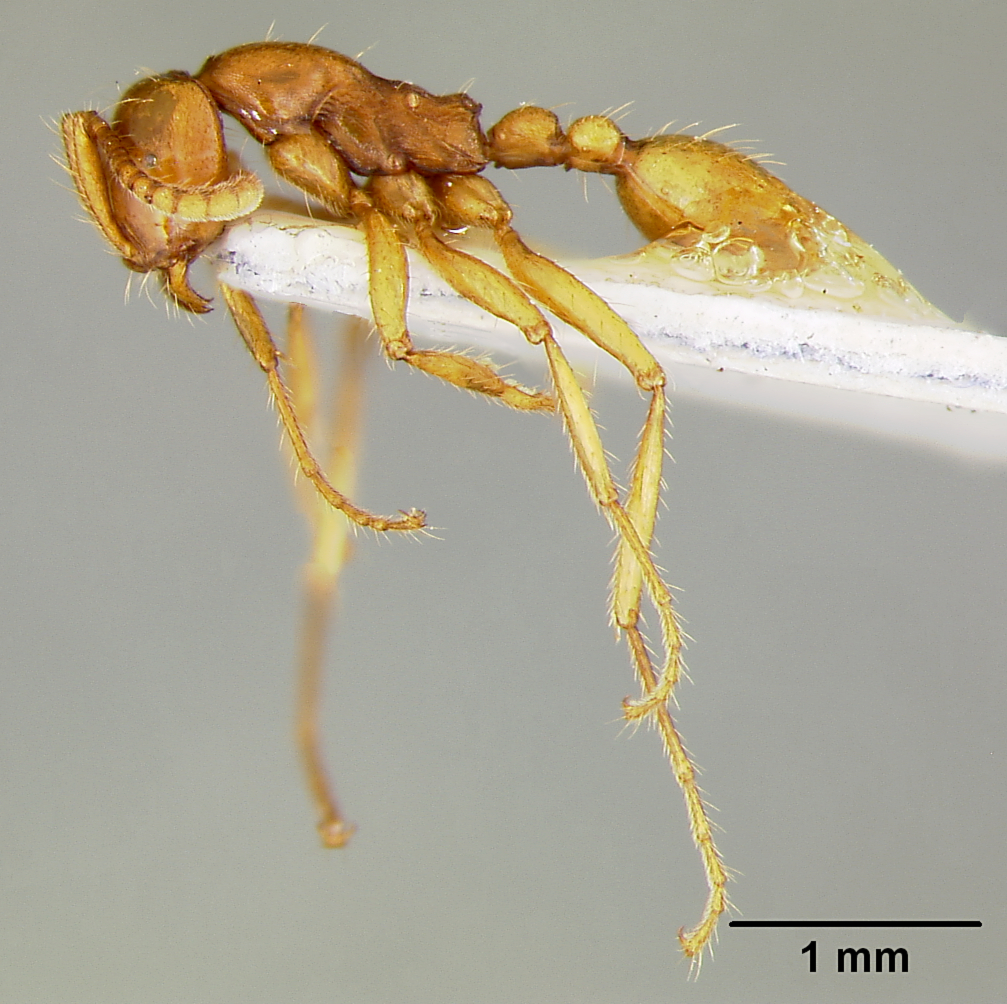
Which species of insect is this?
Neivamyrmex postcarinatus
